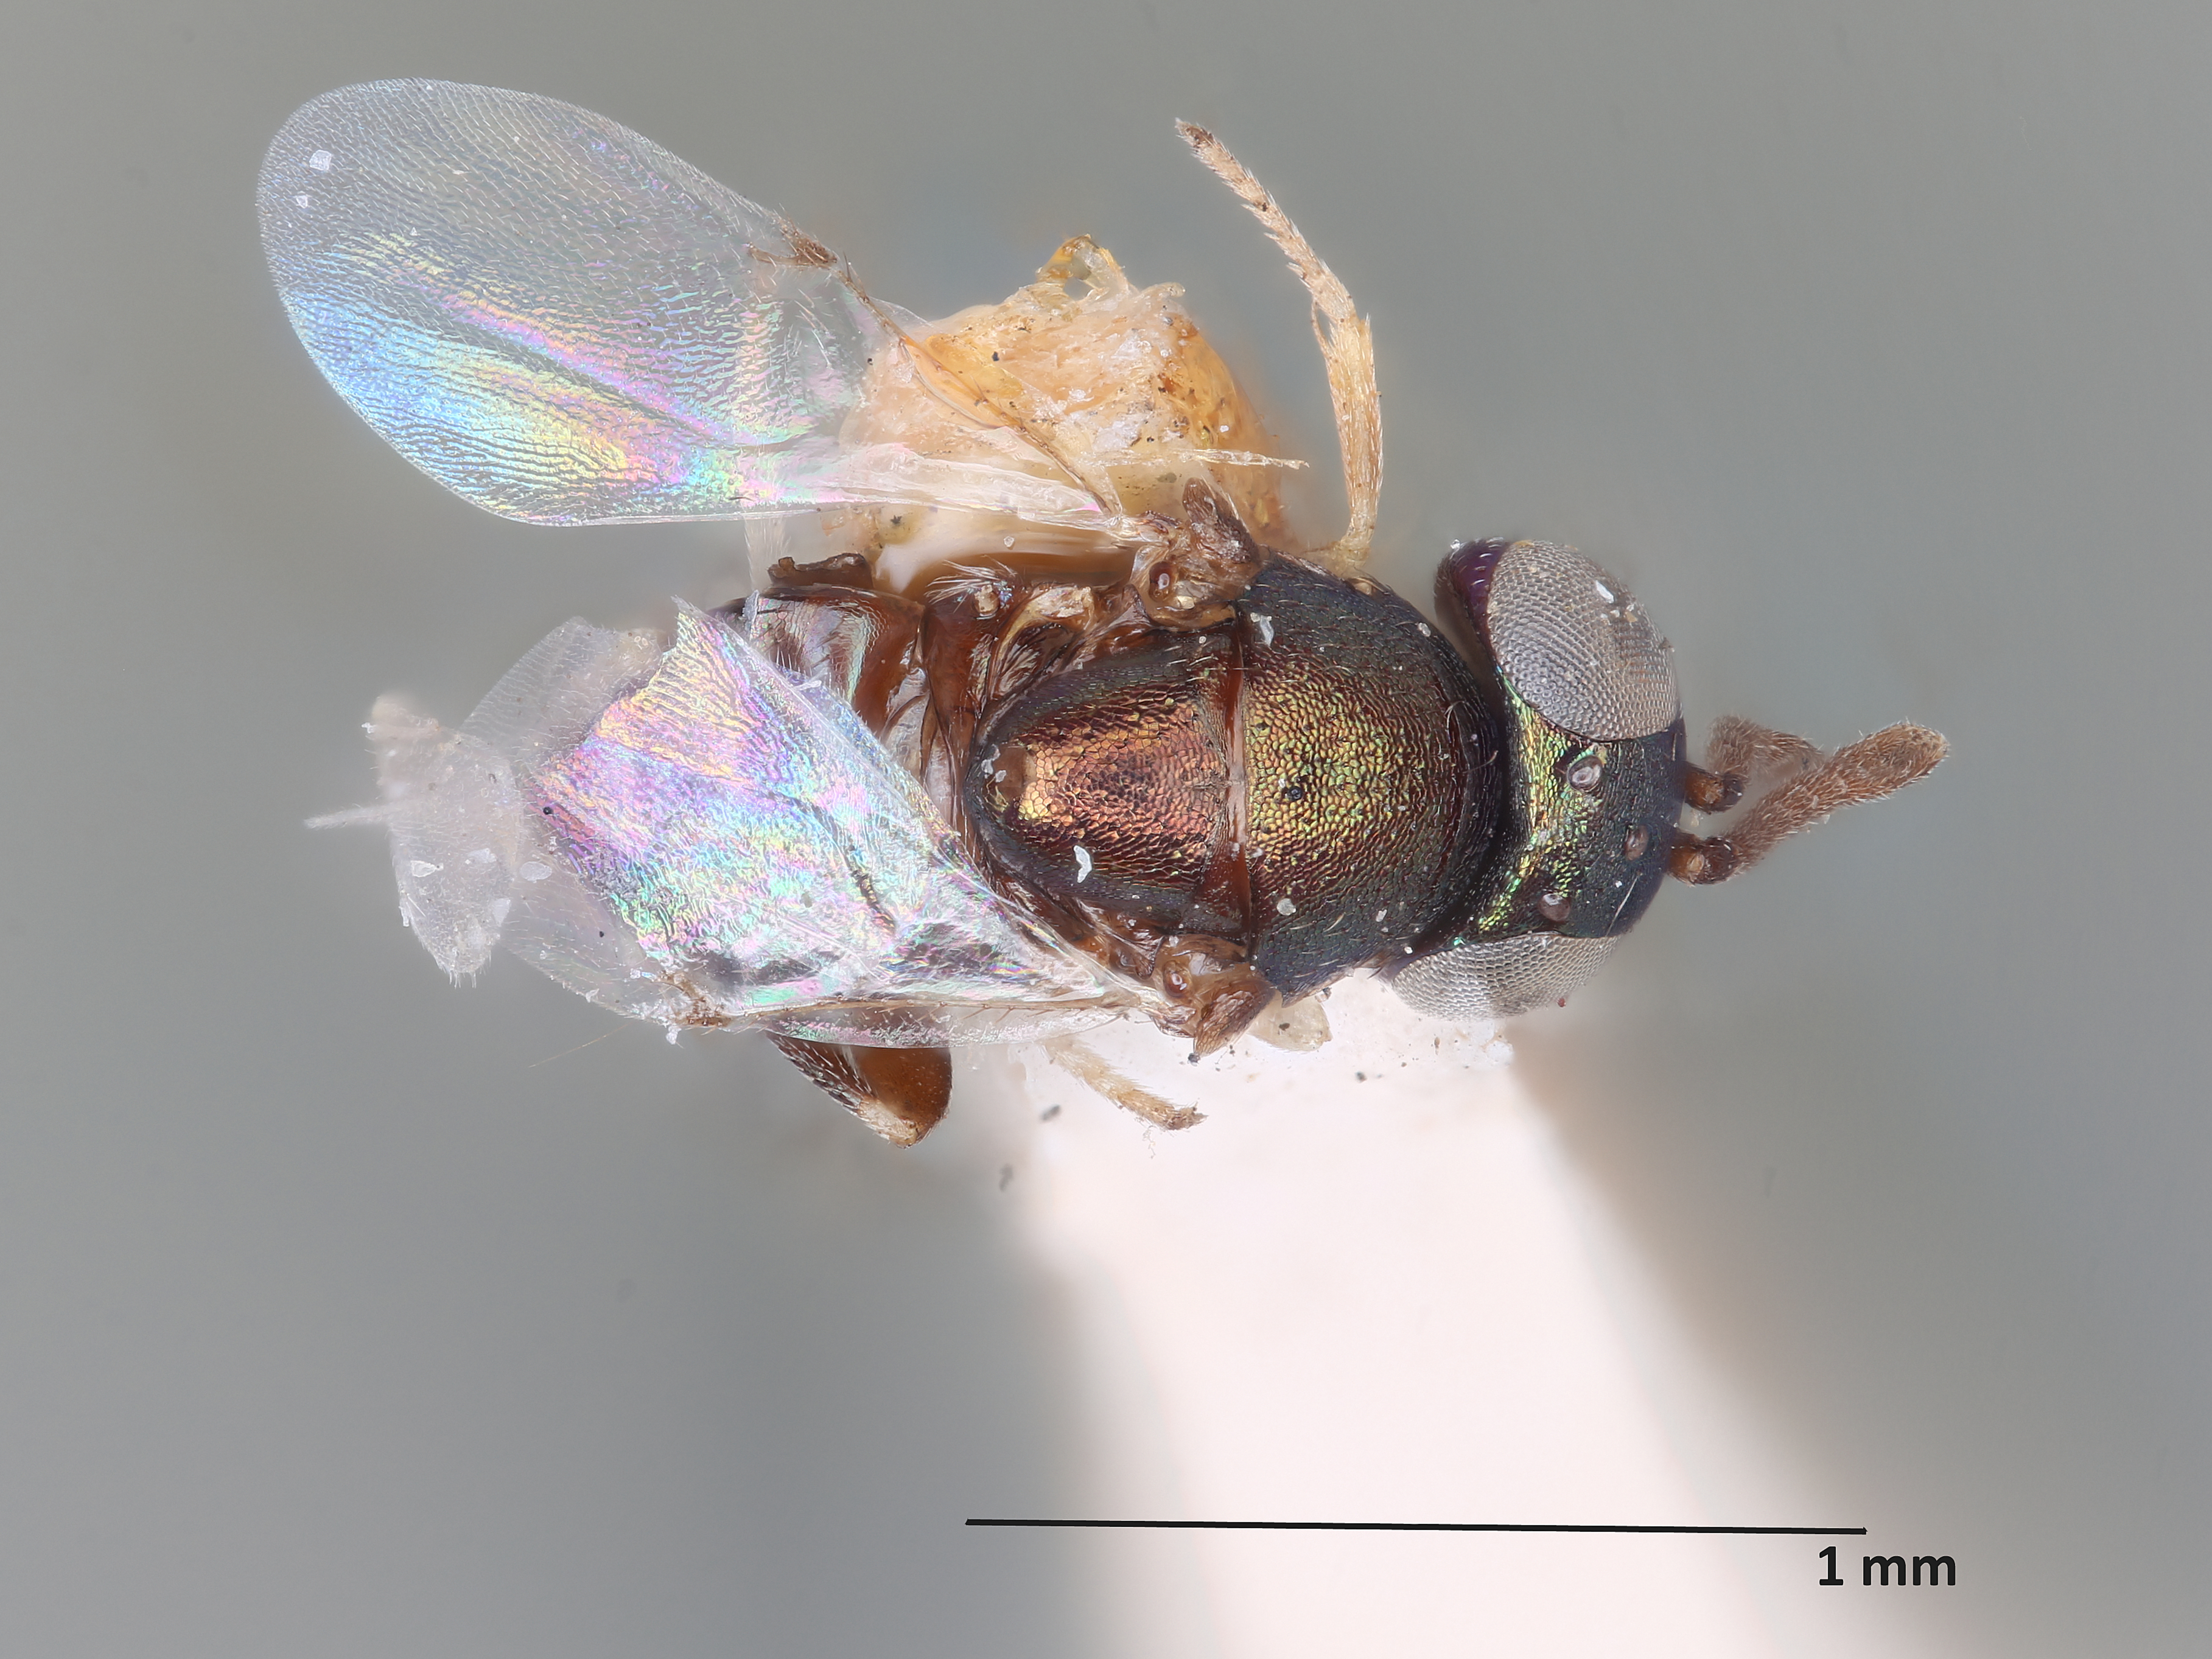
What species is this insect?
Agromyzaphagus detrimentosus
